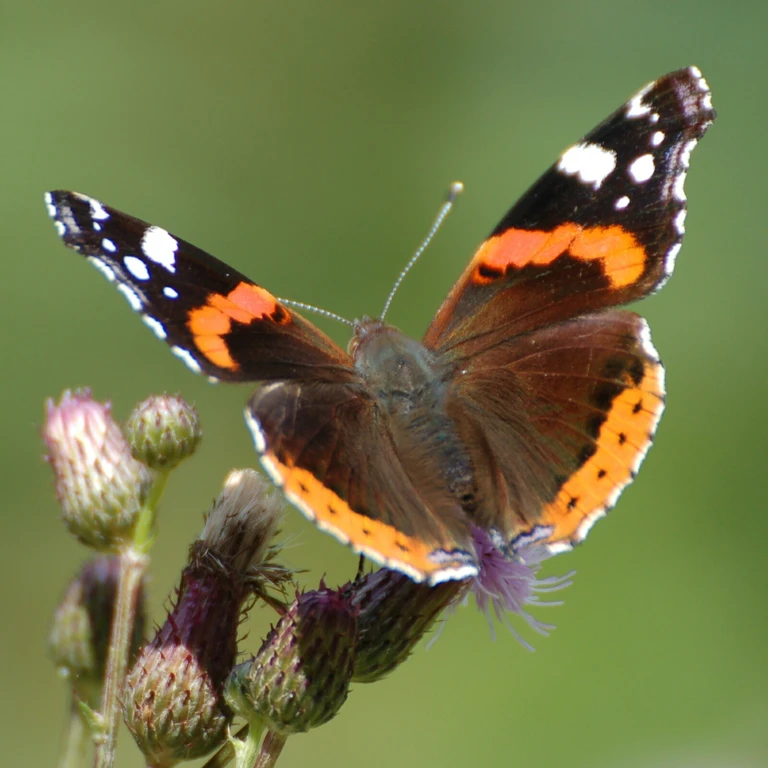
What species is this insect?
Vanessa atalanta
